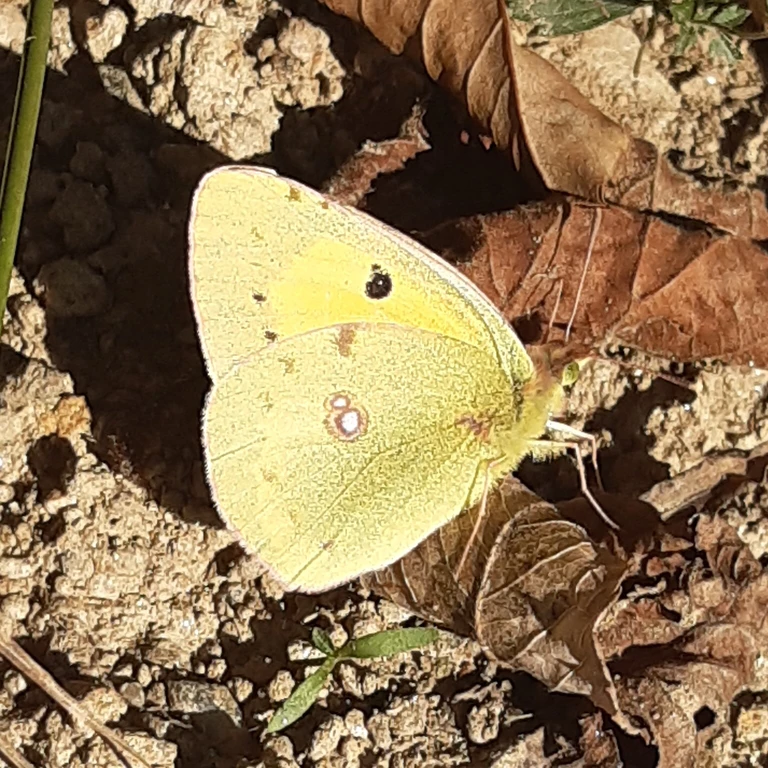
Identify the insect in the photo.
Colias croceus
